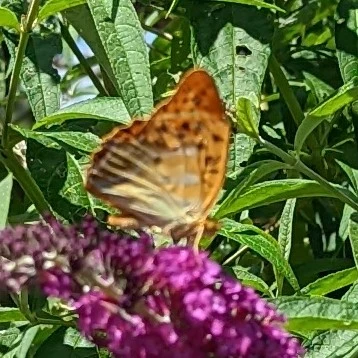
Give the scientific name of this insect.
Argynnis paphia
